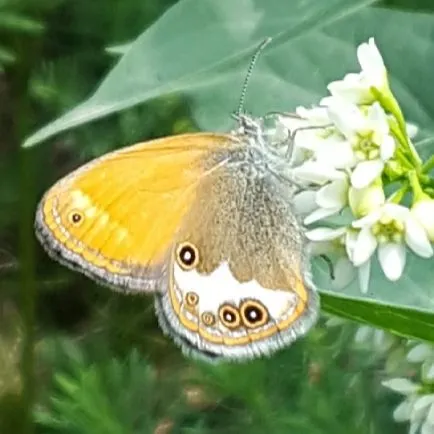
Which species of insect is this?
Coenonympha arcania
